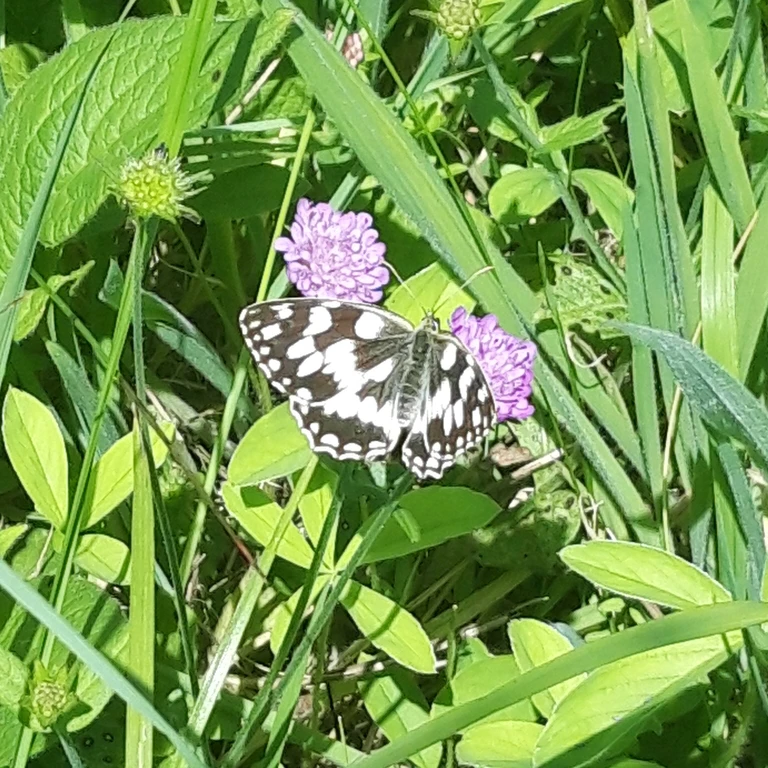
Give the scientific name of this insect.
Melanargia galathea
